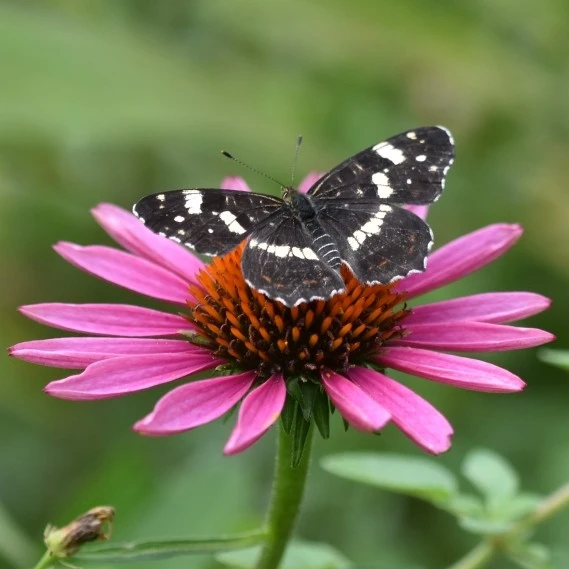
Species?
Araschnia levana
